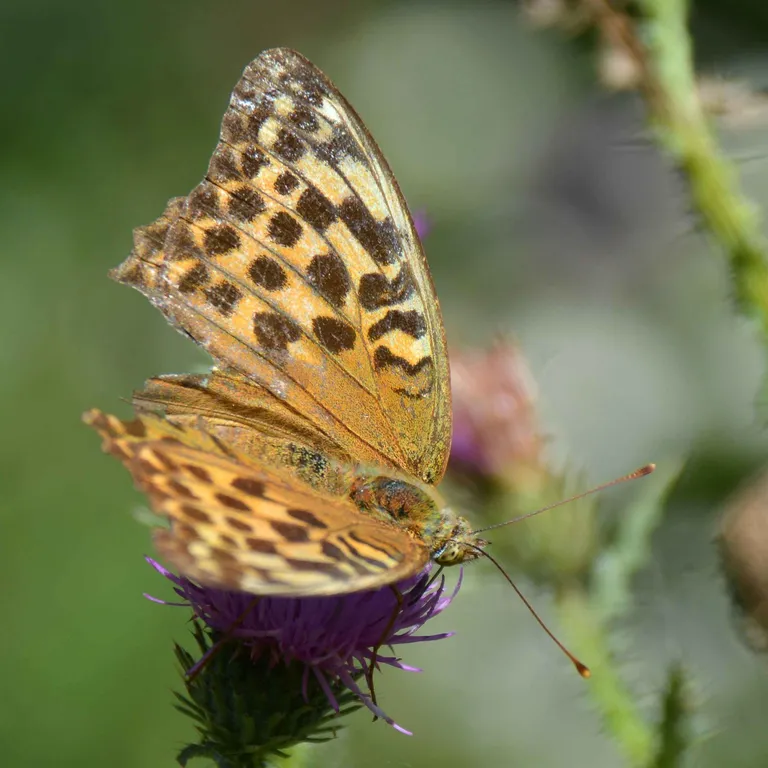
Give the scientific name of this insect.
Argynnis paphia
